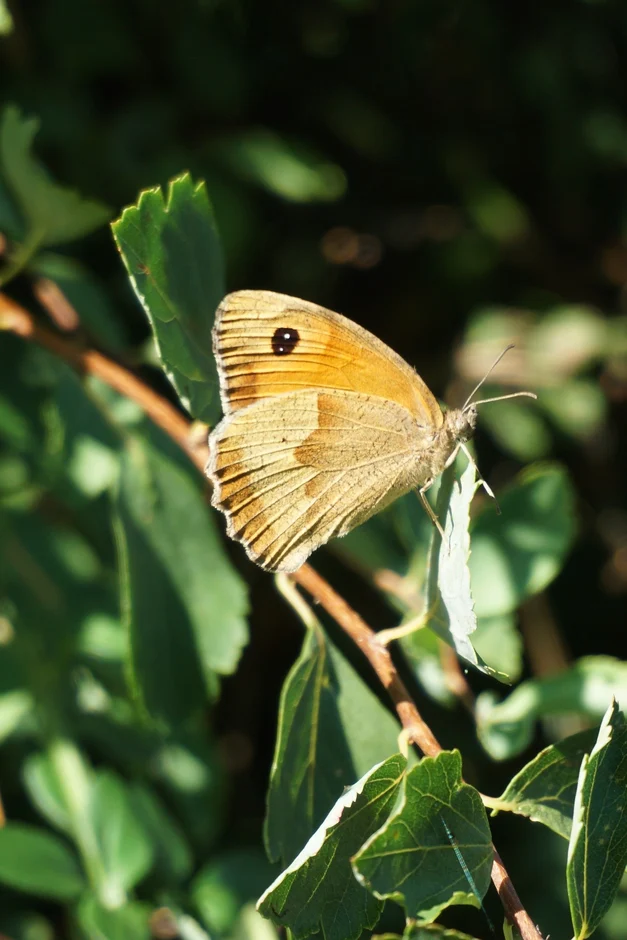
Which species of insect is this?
Maniola jurtina
